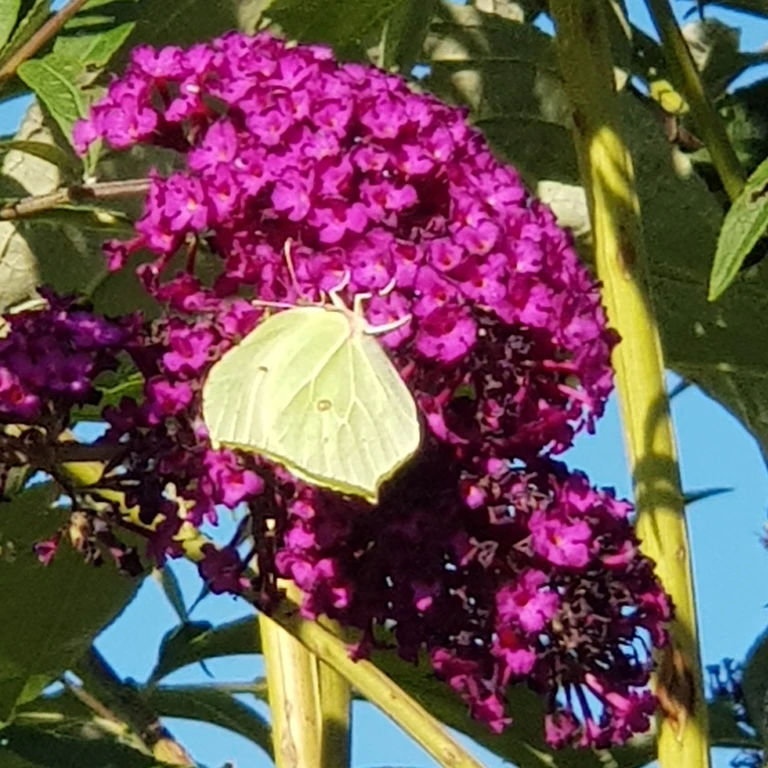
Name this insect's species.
Gonepteryx rhamni
